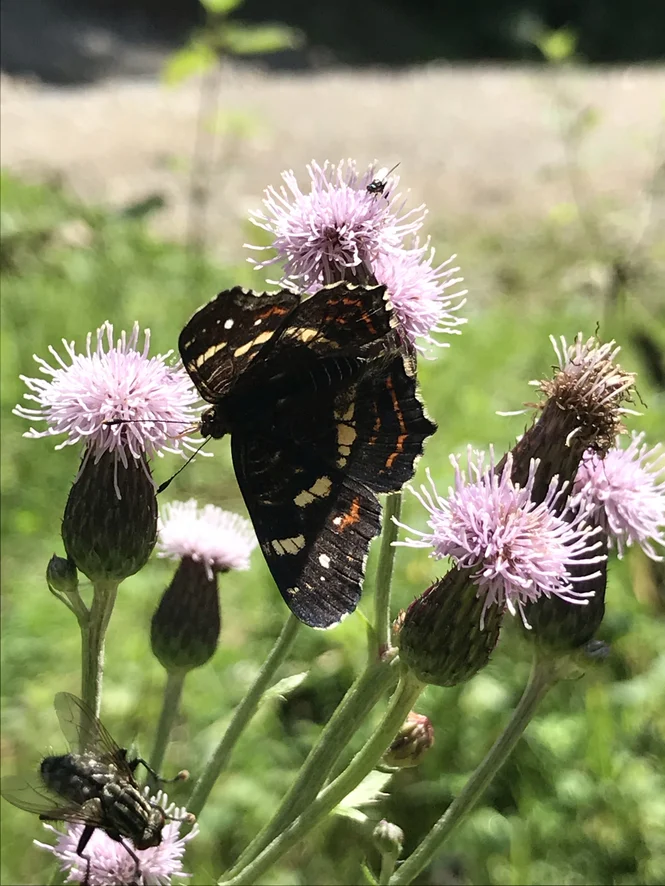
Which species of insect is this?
Araschnia levana
